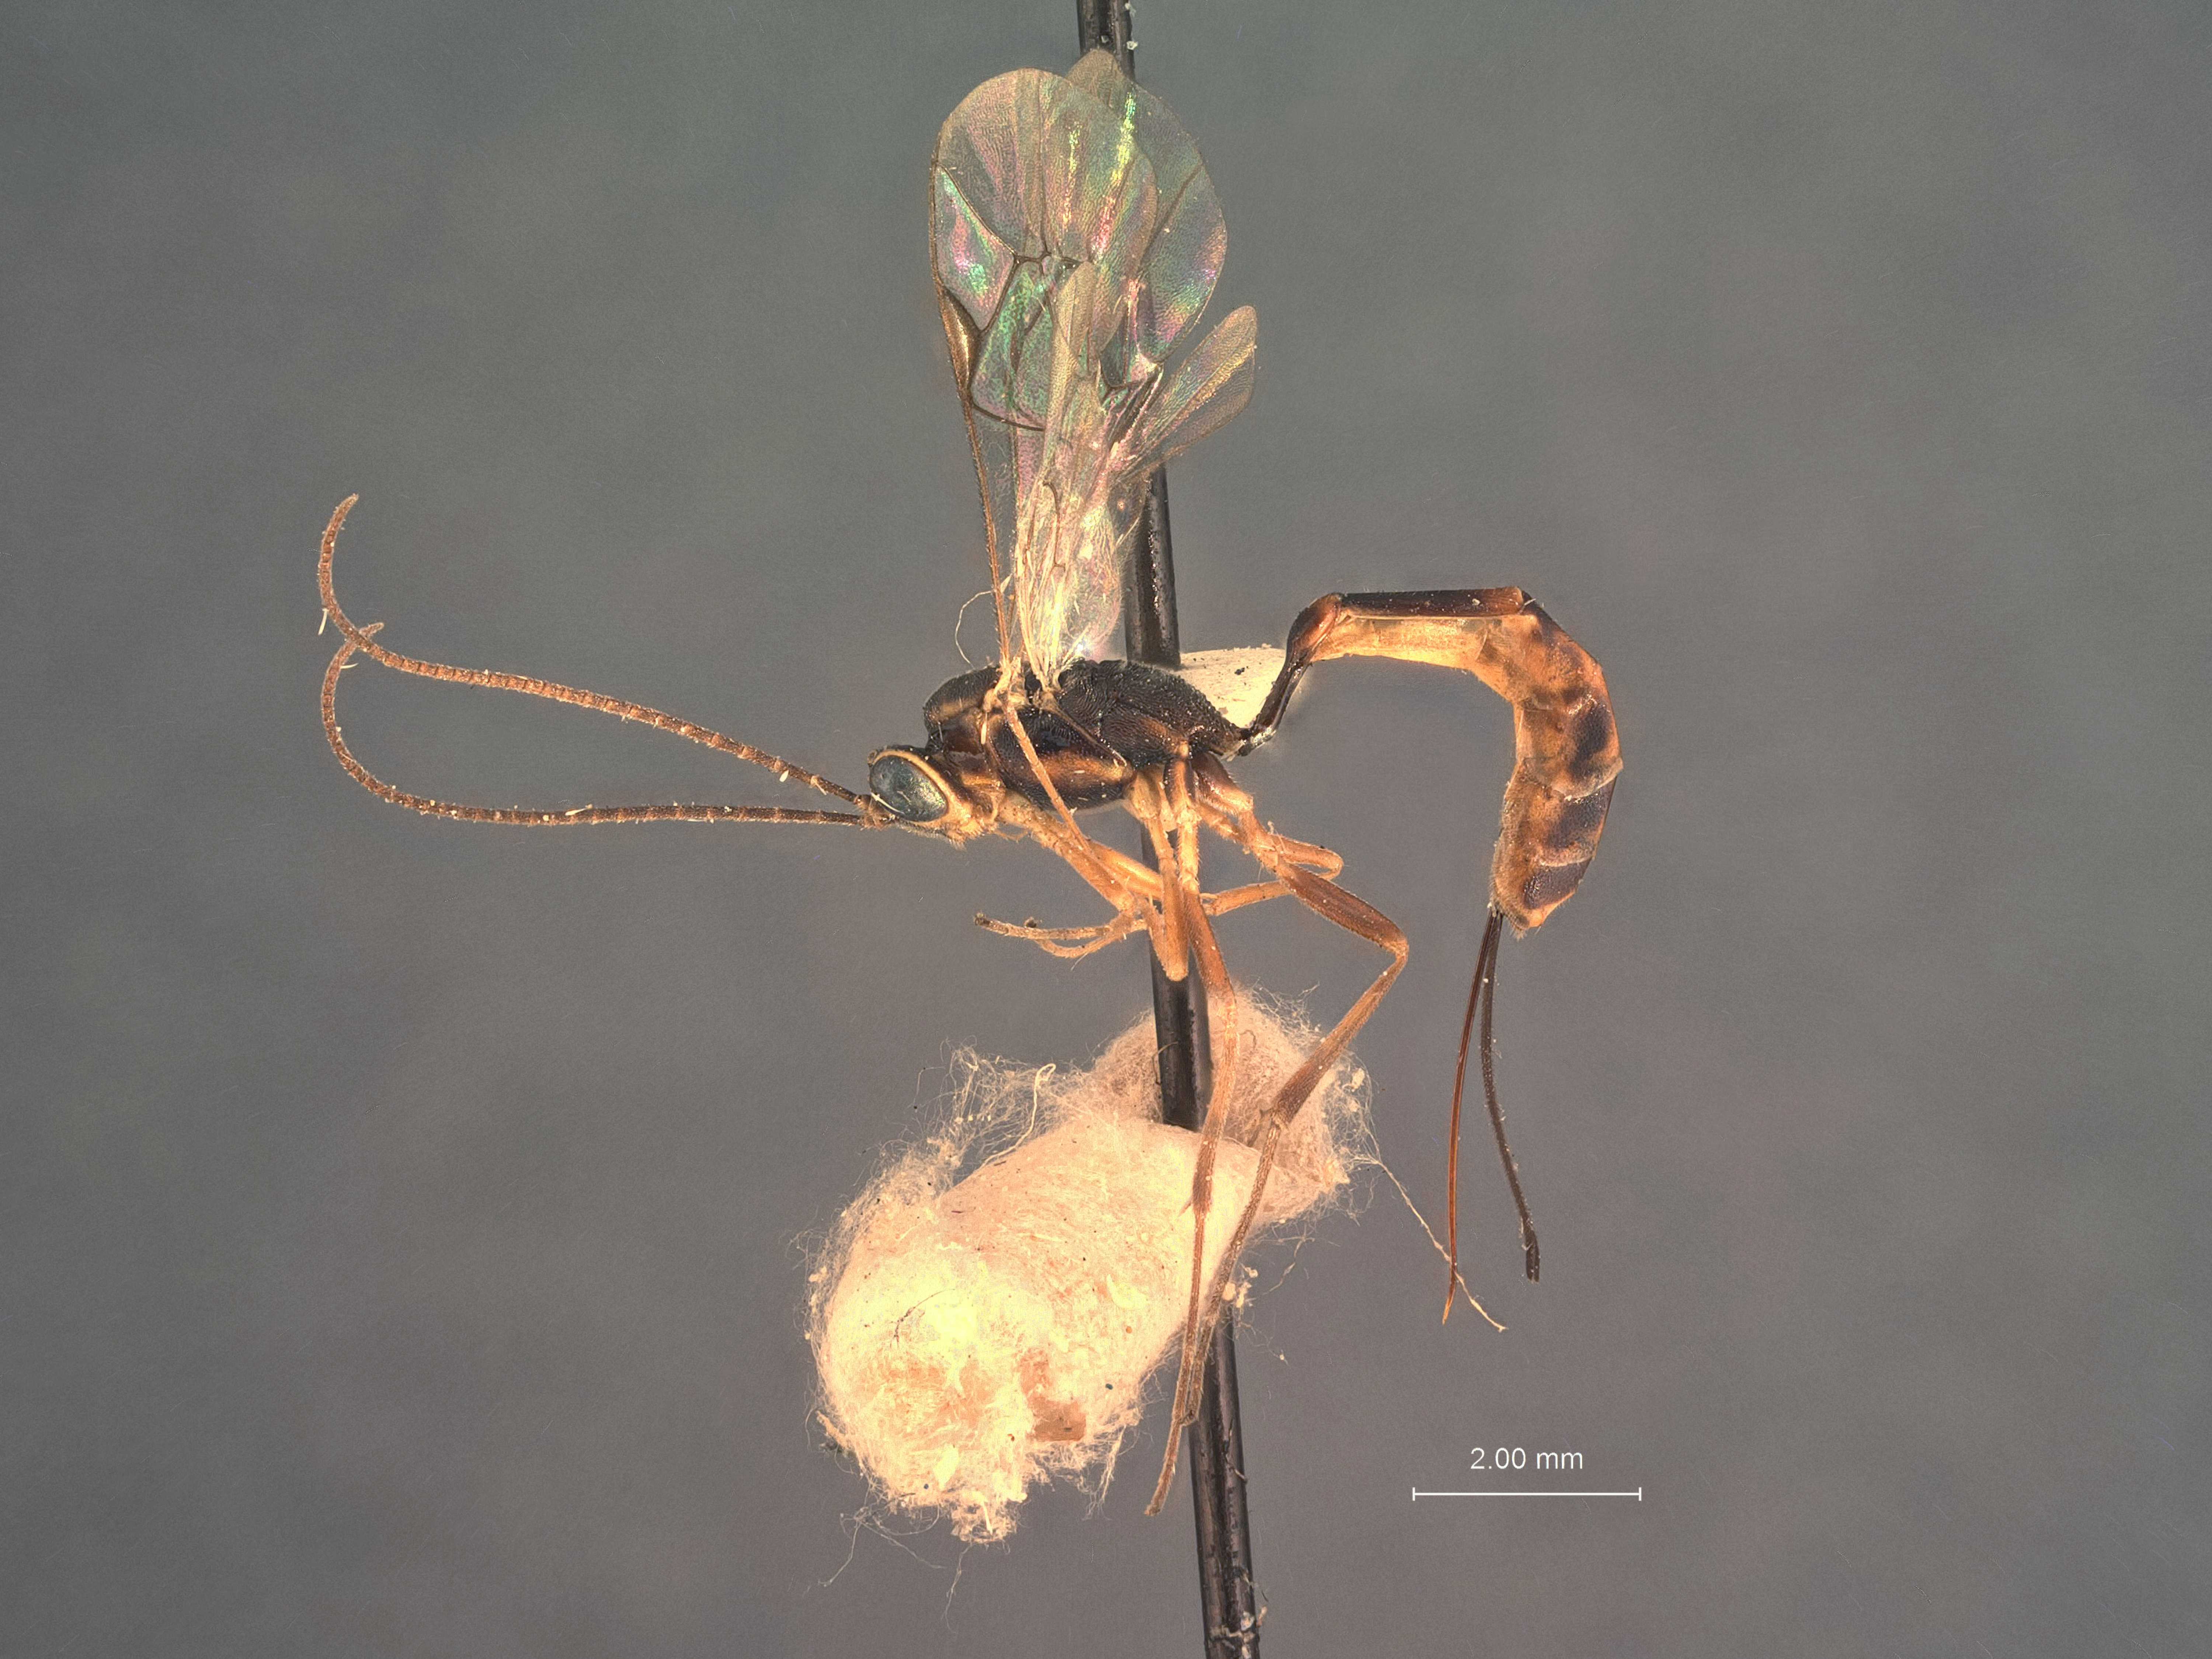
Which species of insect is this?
Cremastus pterophori
